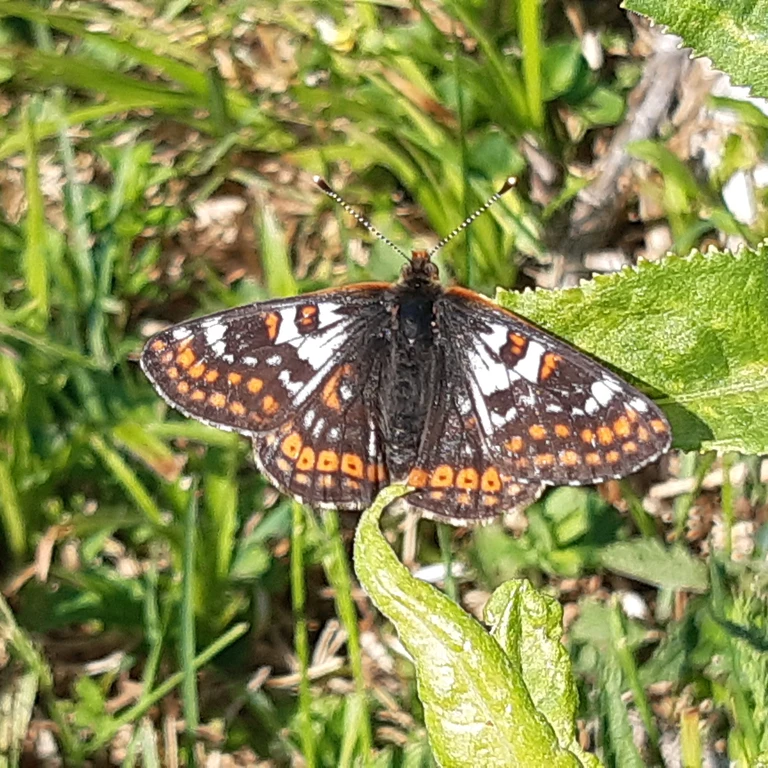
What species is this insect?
Euphydryas cynthia (also Hypodryas cynthia)
